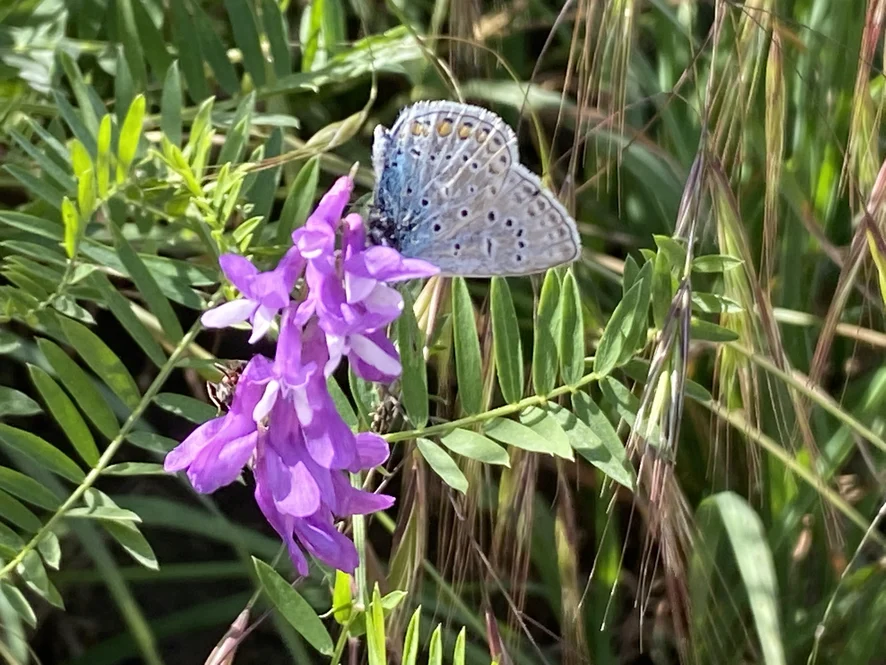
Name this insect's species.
Polyommatus icarus
